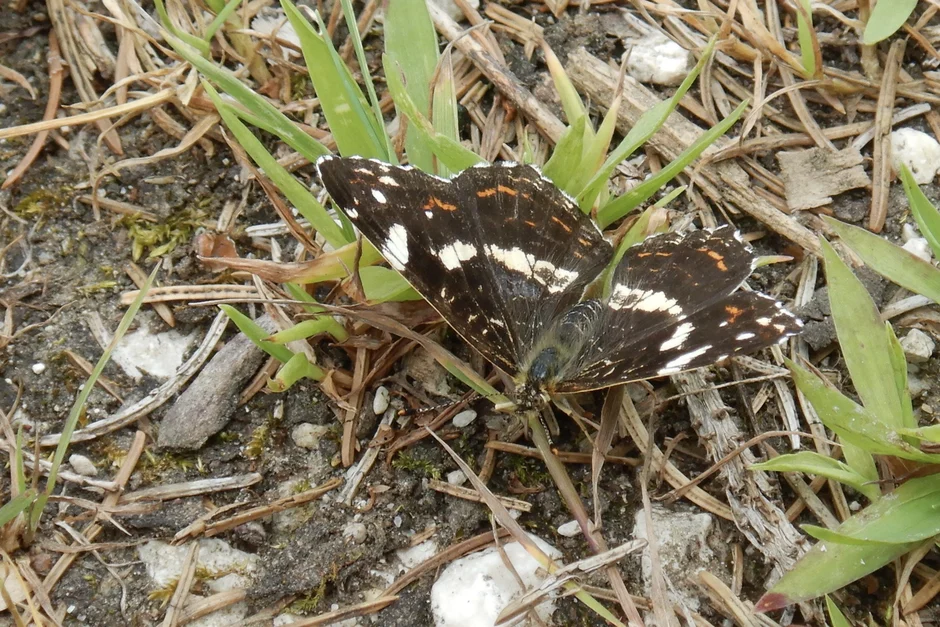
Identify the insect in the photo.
Araschnia levana
